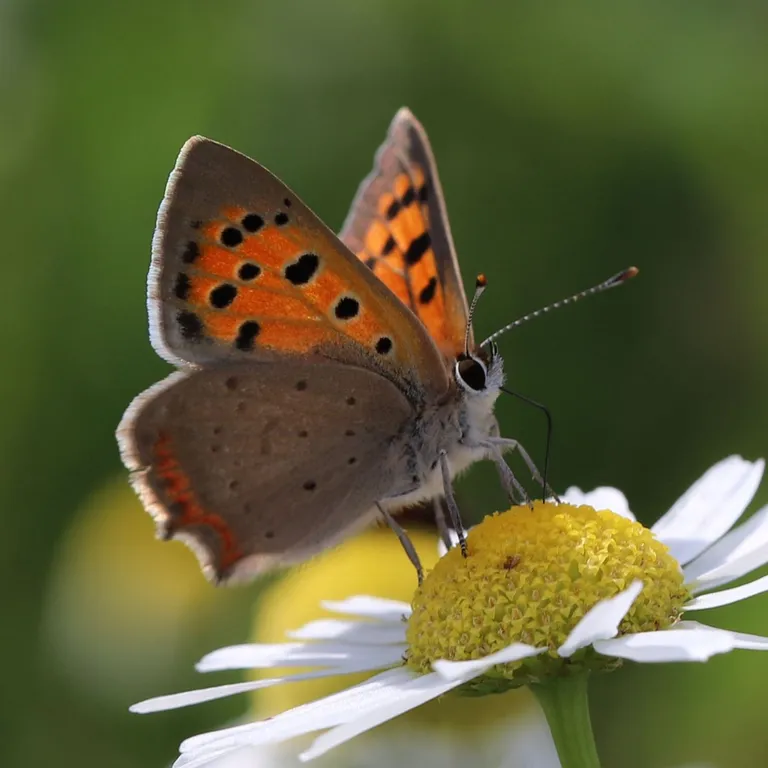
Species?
Lycaena phlaeas
